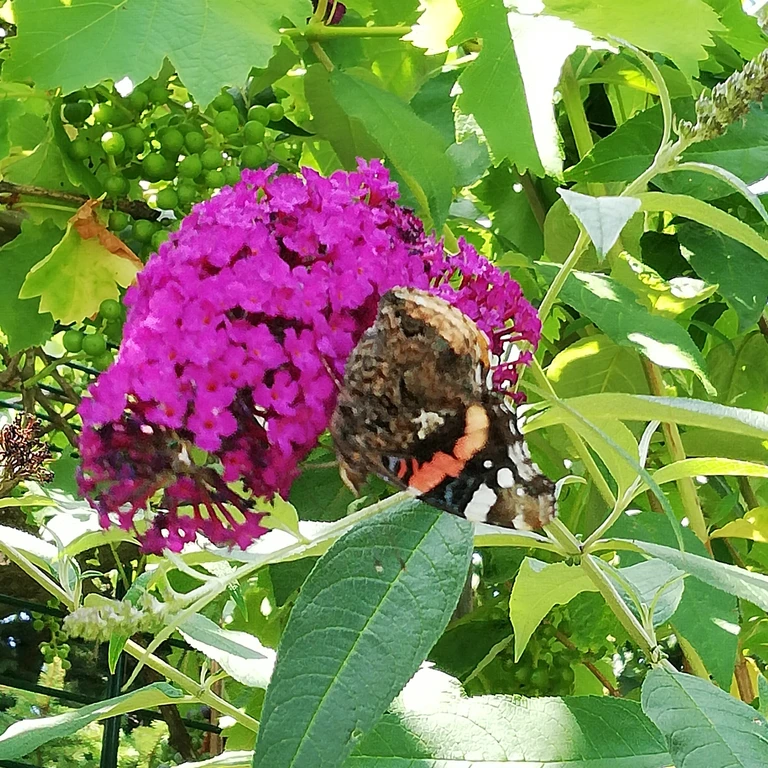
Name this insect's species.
Vanessa atalanta
